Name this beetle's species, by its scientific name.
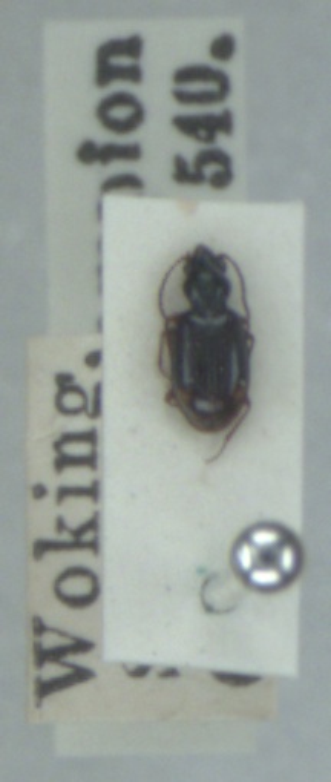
Bembidion doris
